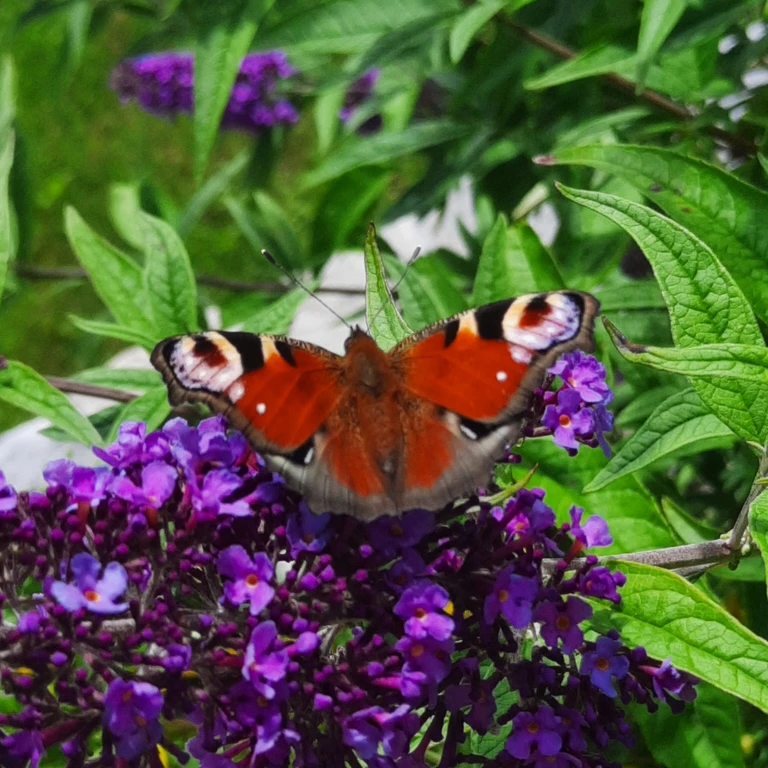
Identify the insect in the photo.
Aglais io
